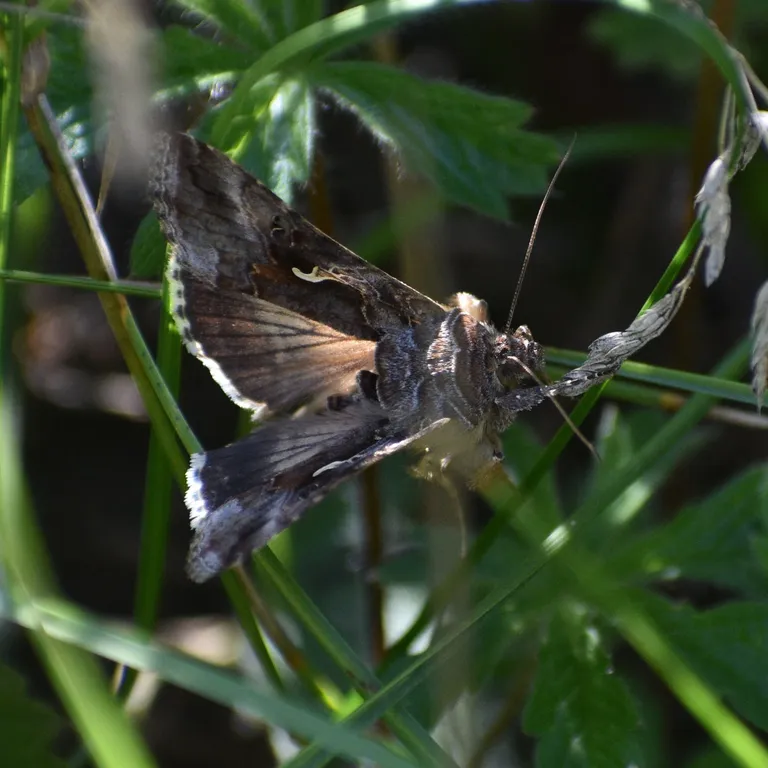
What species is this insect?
Autographa gamma
